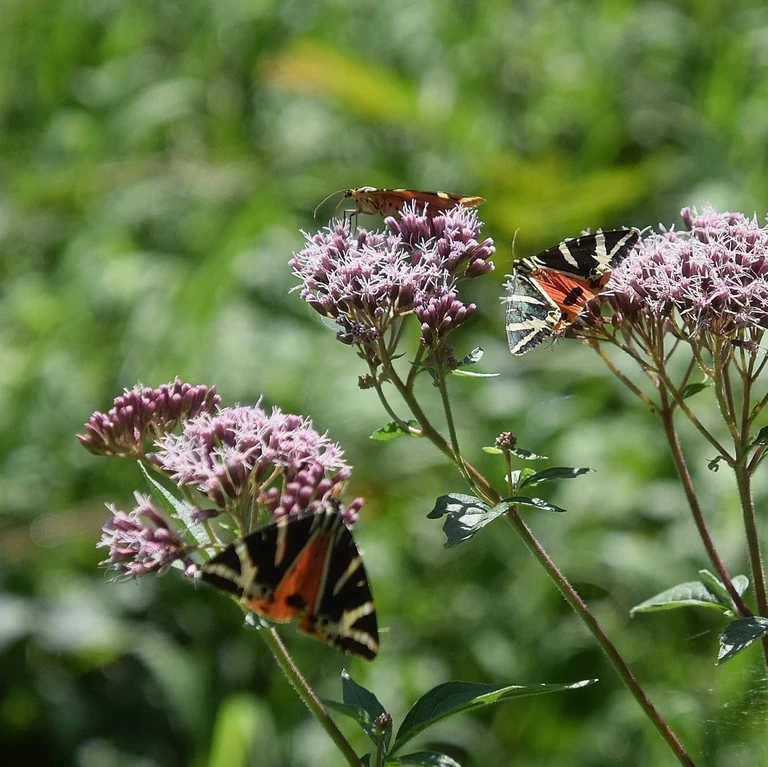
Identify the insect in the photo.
Euplagia quadripunctaria
